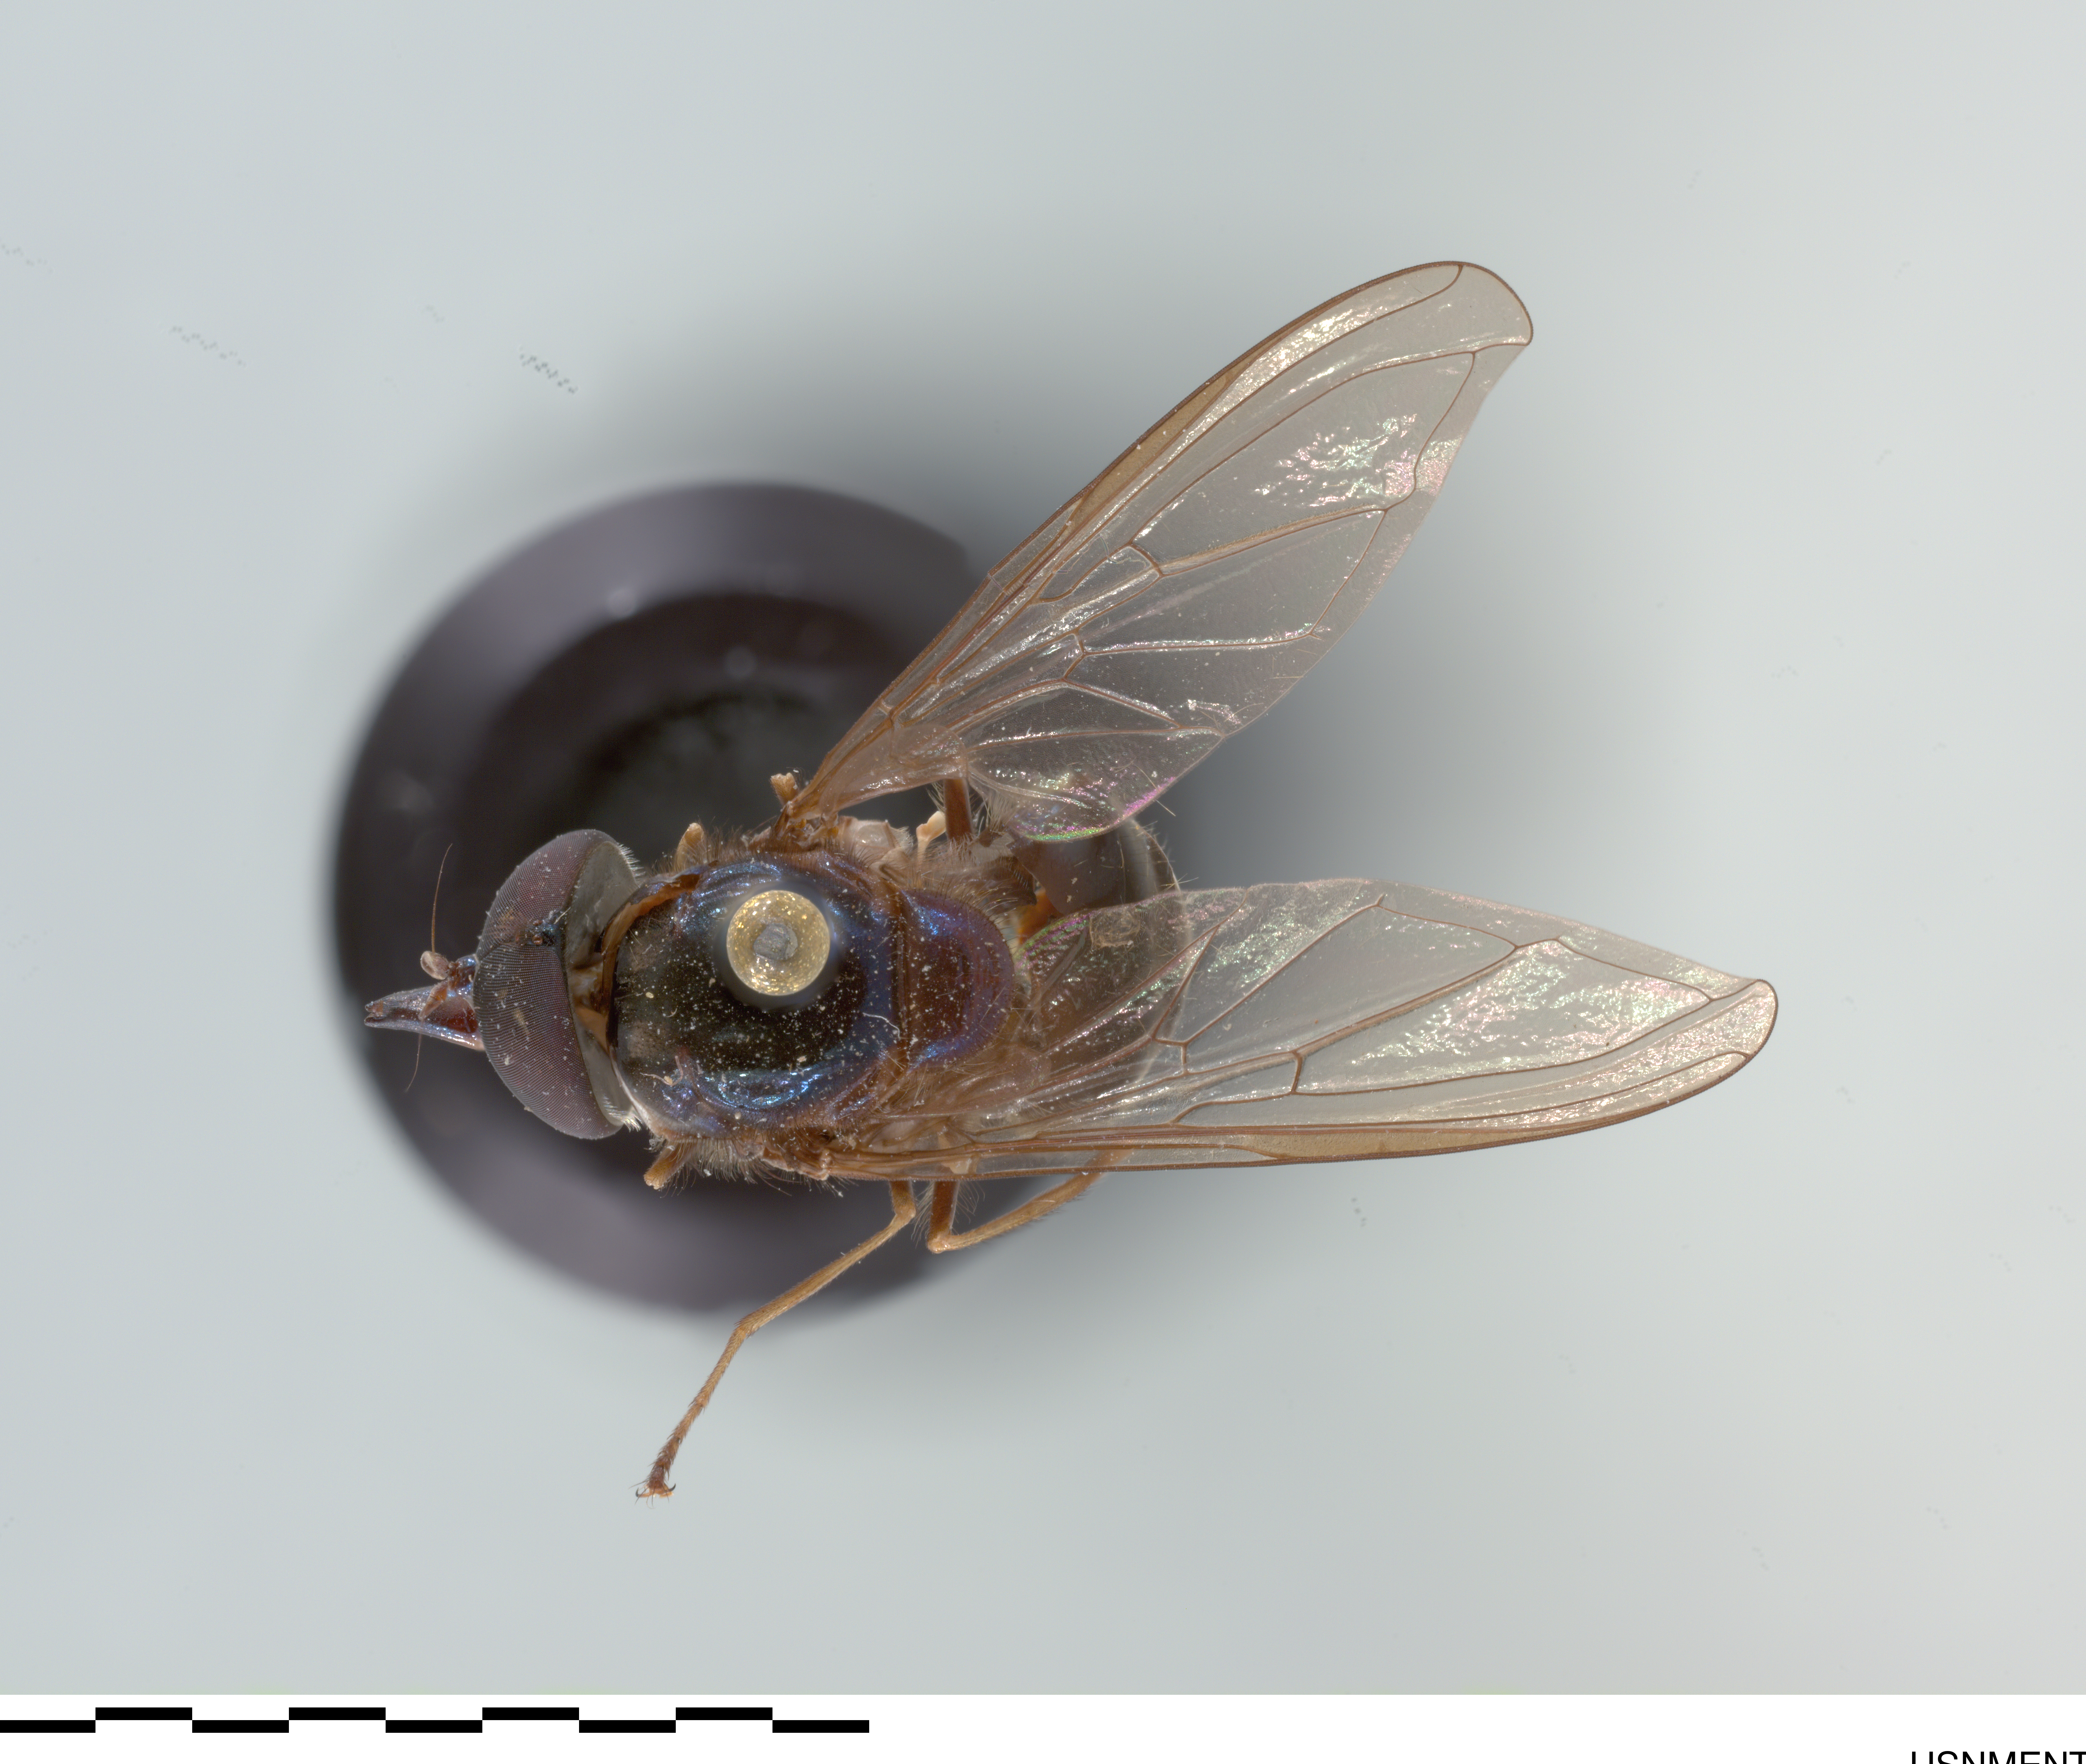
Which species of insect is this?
Rhingia cyanoprora
